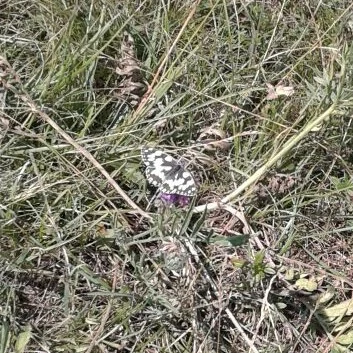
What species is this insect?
Melanargia galathea
